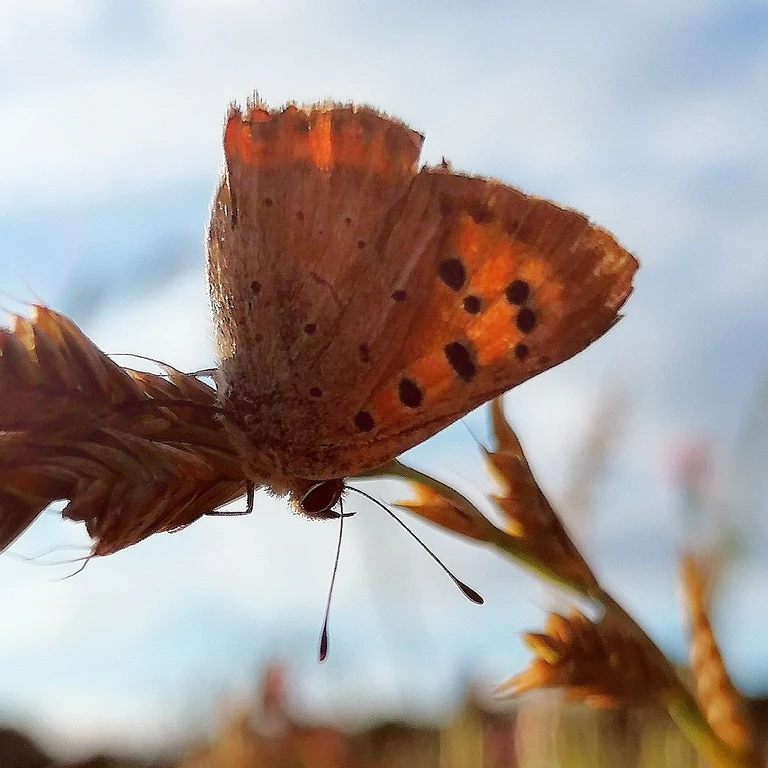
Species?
Lycaena phlaeas
